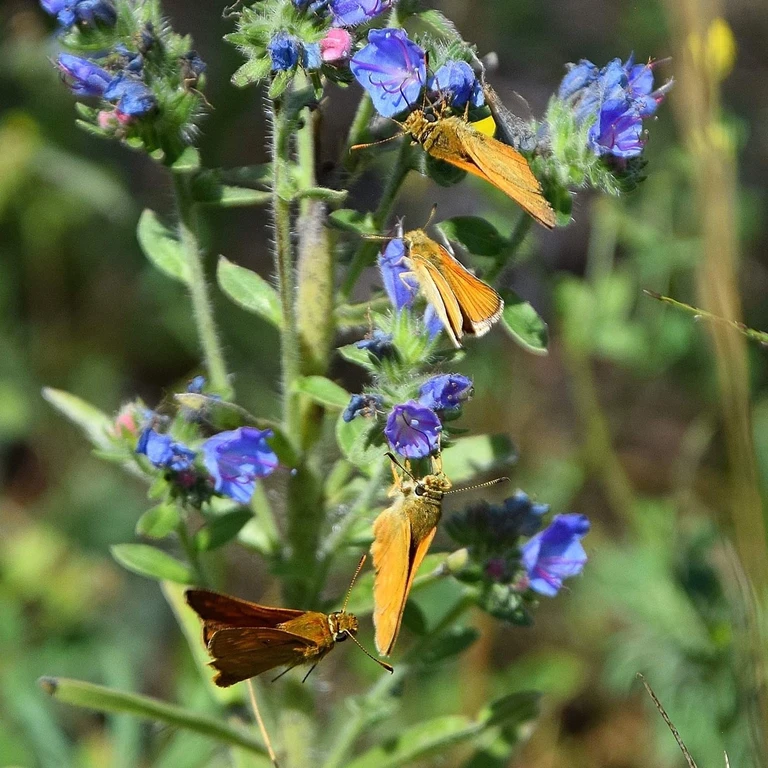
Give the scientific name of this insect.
Ochlodes sylvanus (also Ochlodes venata)
